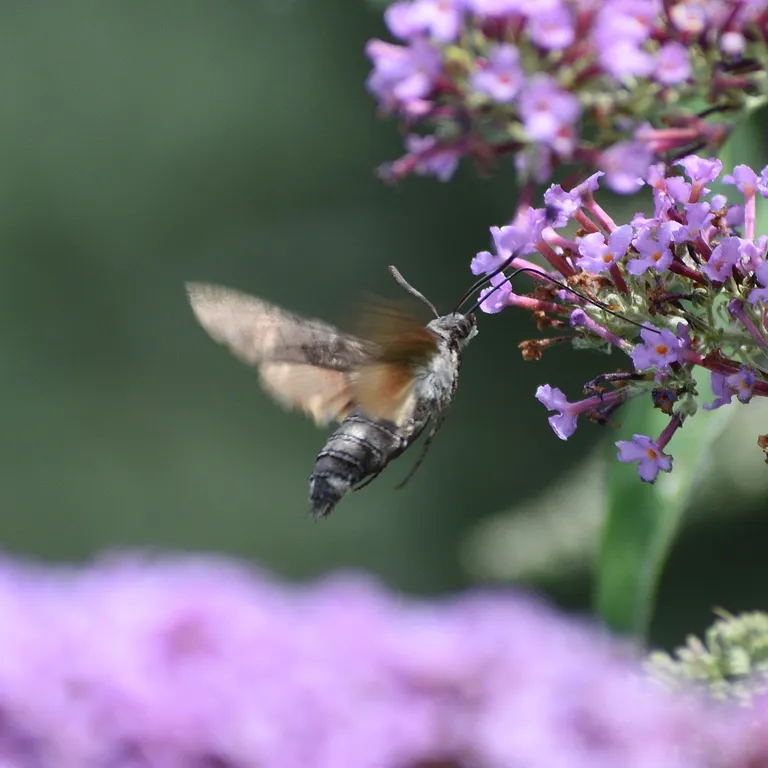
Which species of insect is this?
Macroglossum stellatarum
